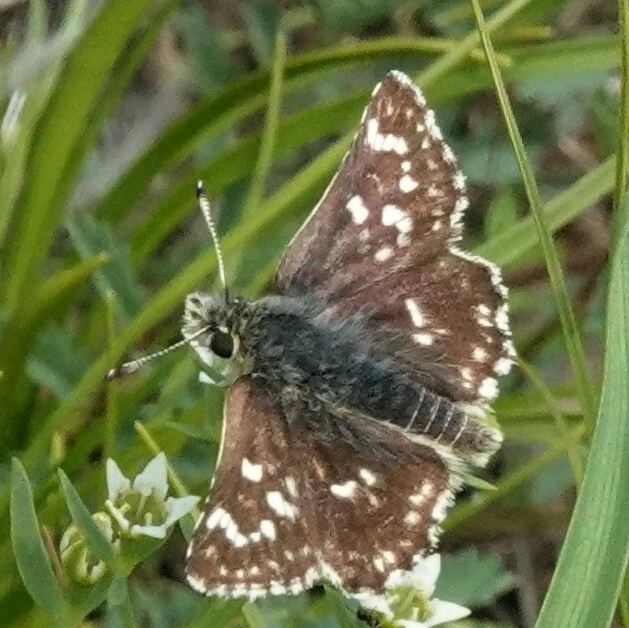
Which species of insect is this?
Spialia sertorius
